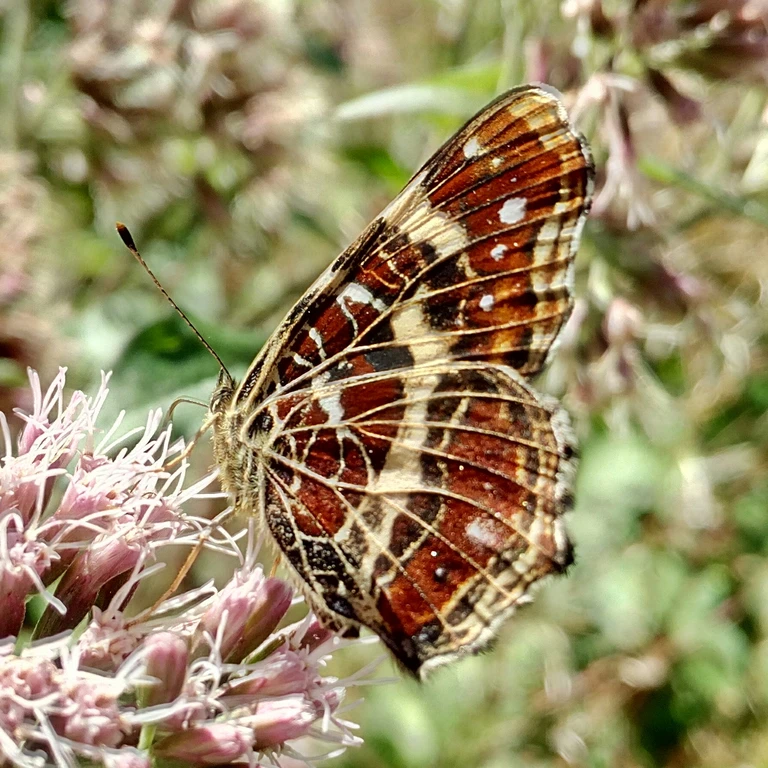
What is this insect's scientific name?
Araschnia levana
